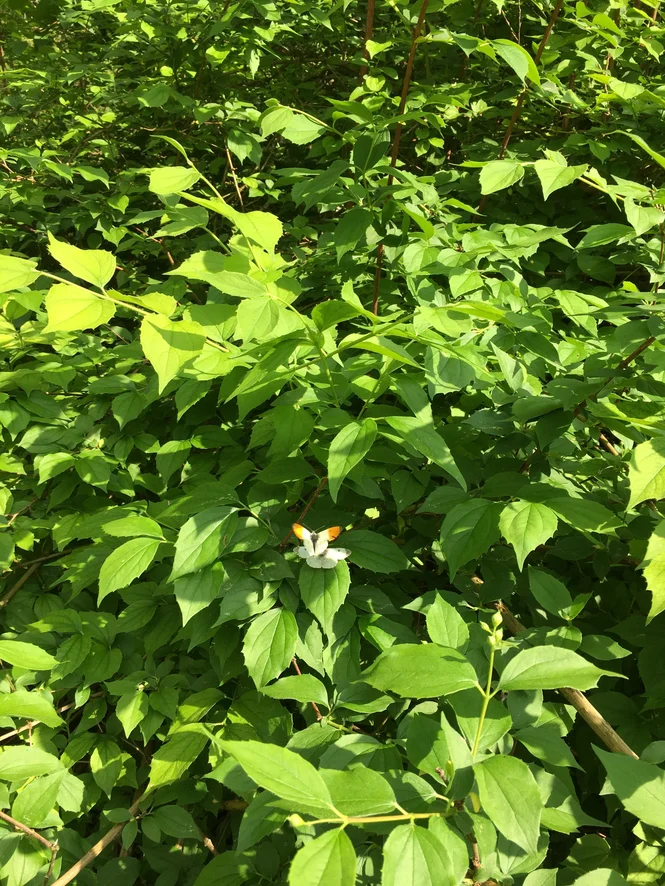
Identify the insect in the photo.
Anthocharis cardamines
